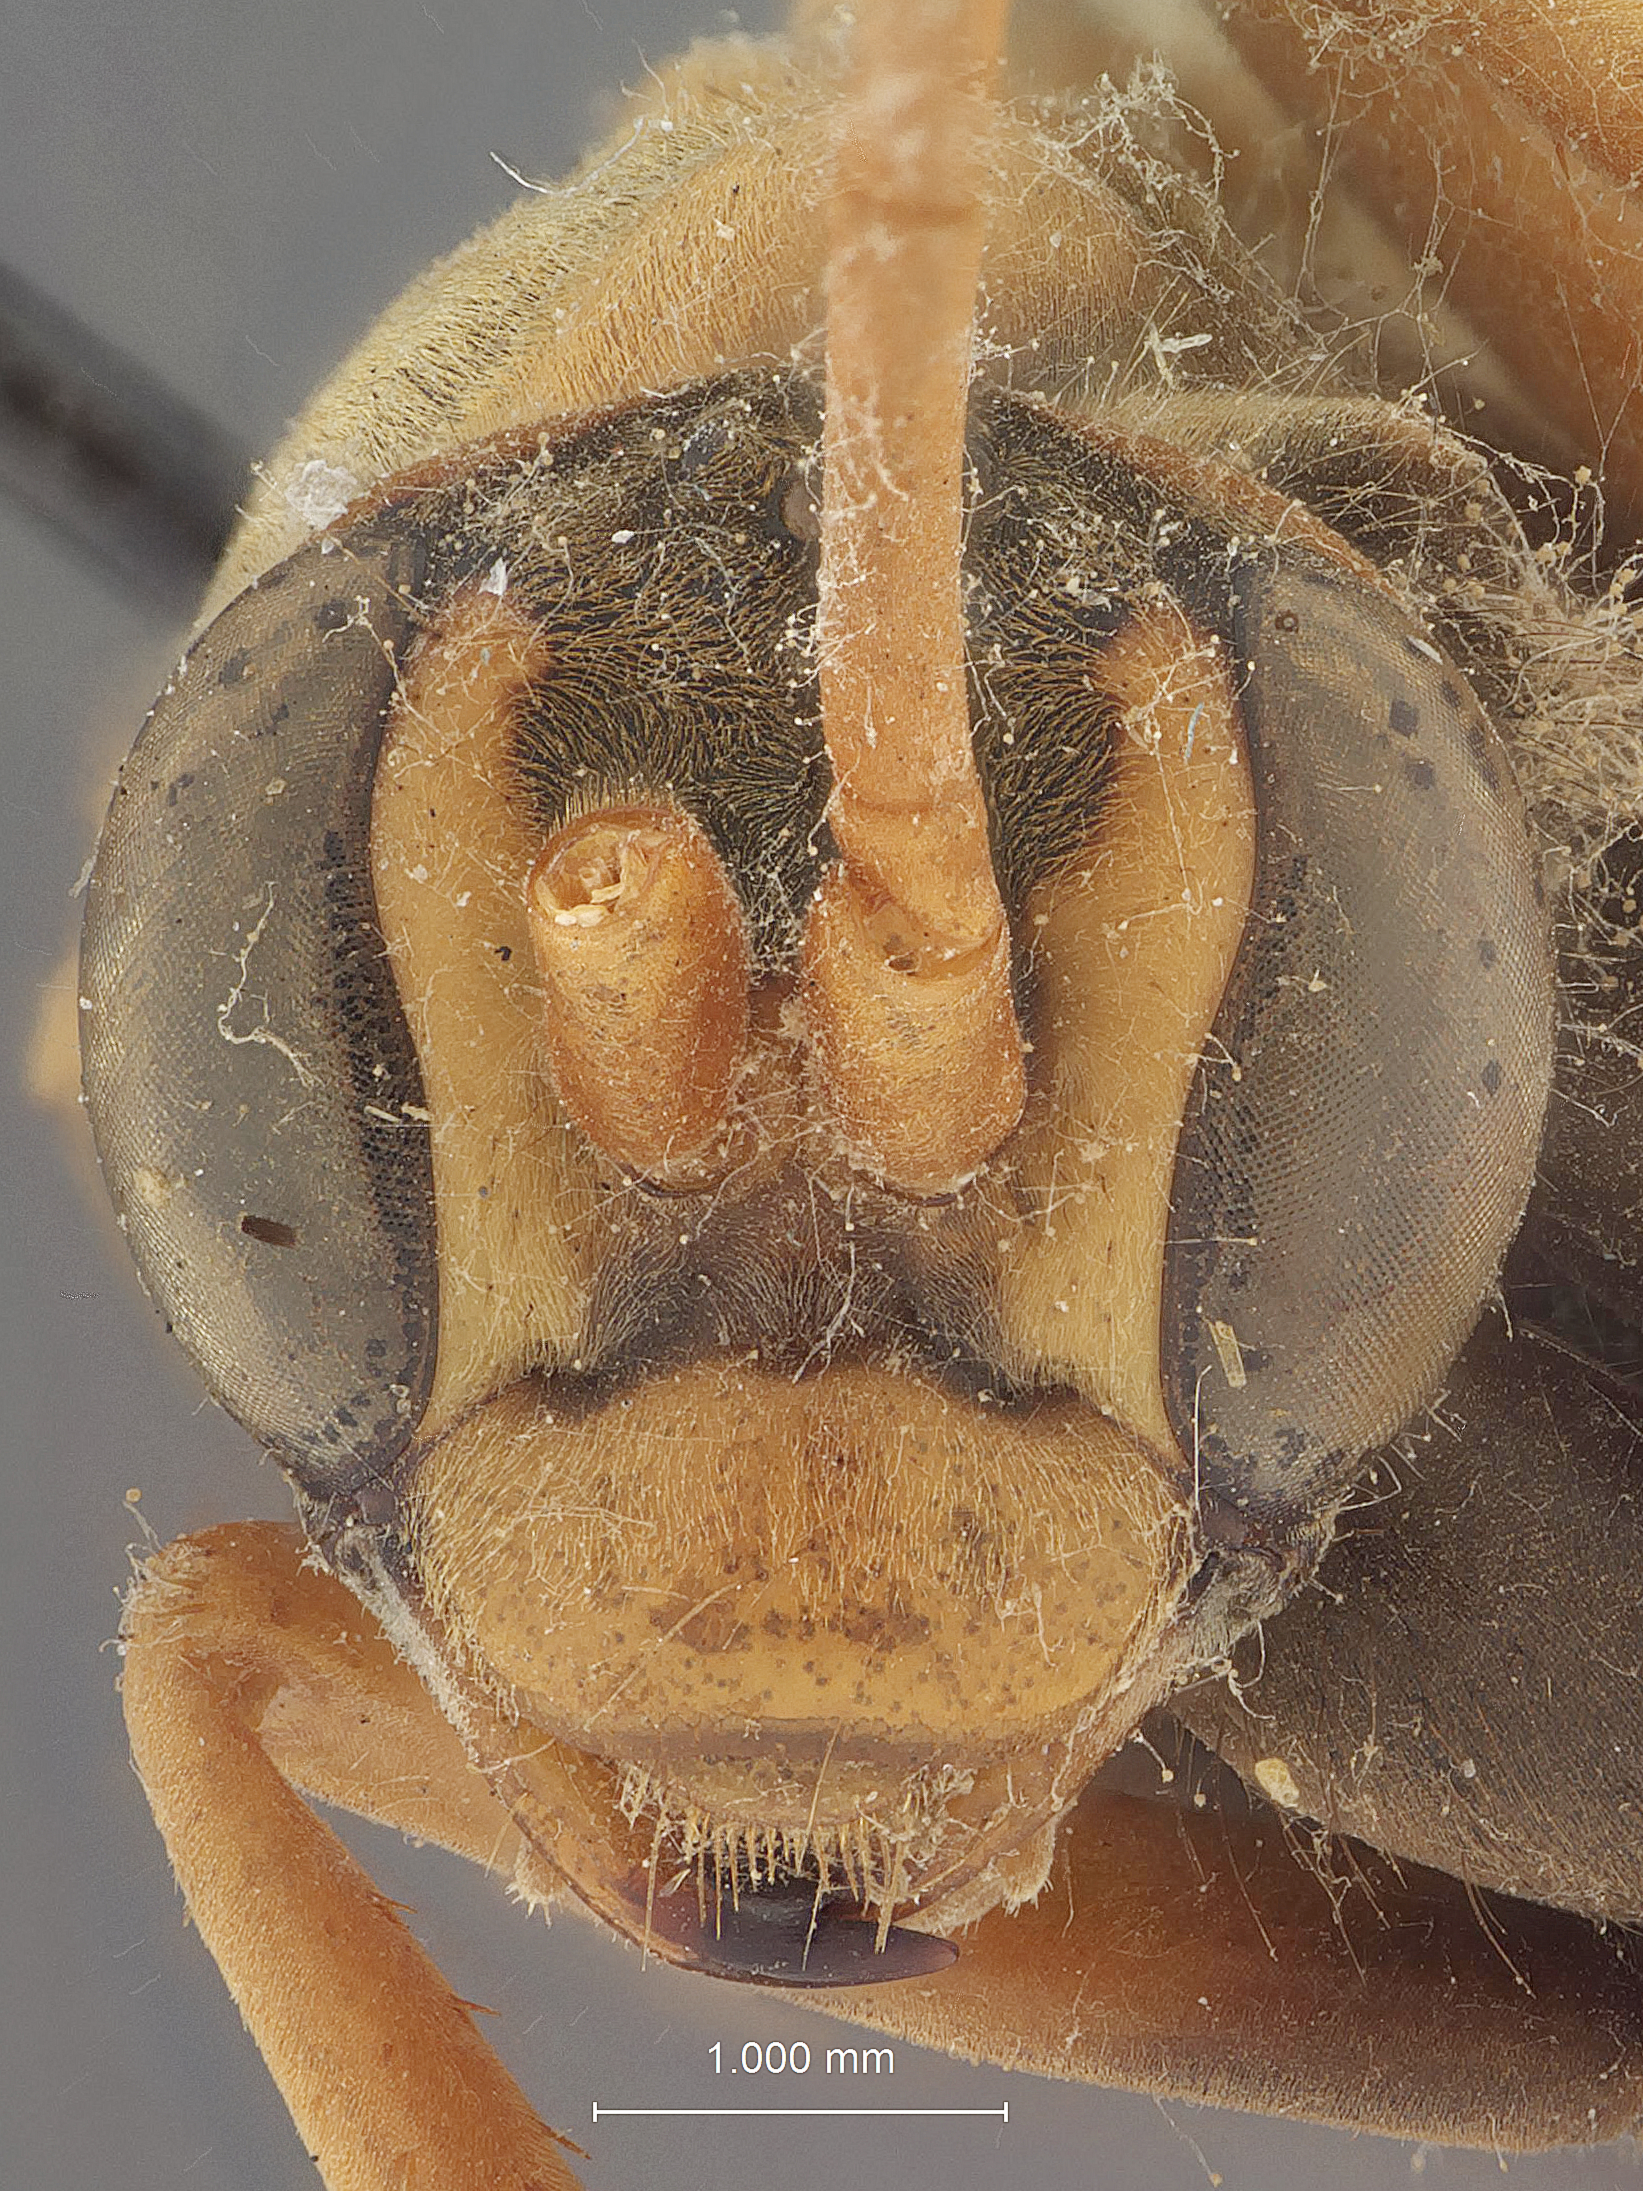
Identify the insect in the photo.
Pallosoma fulvognatha
